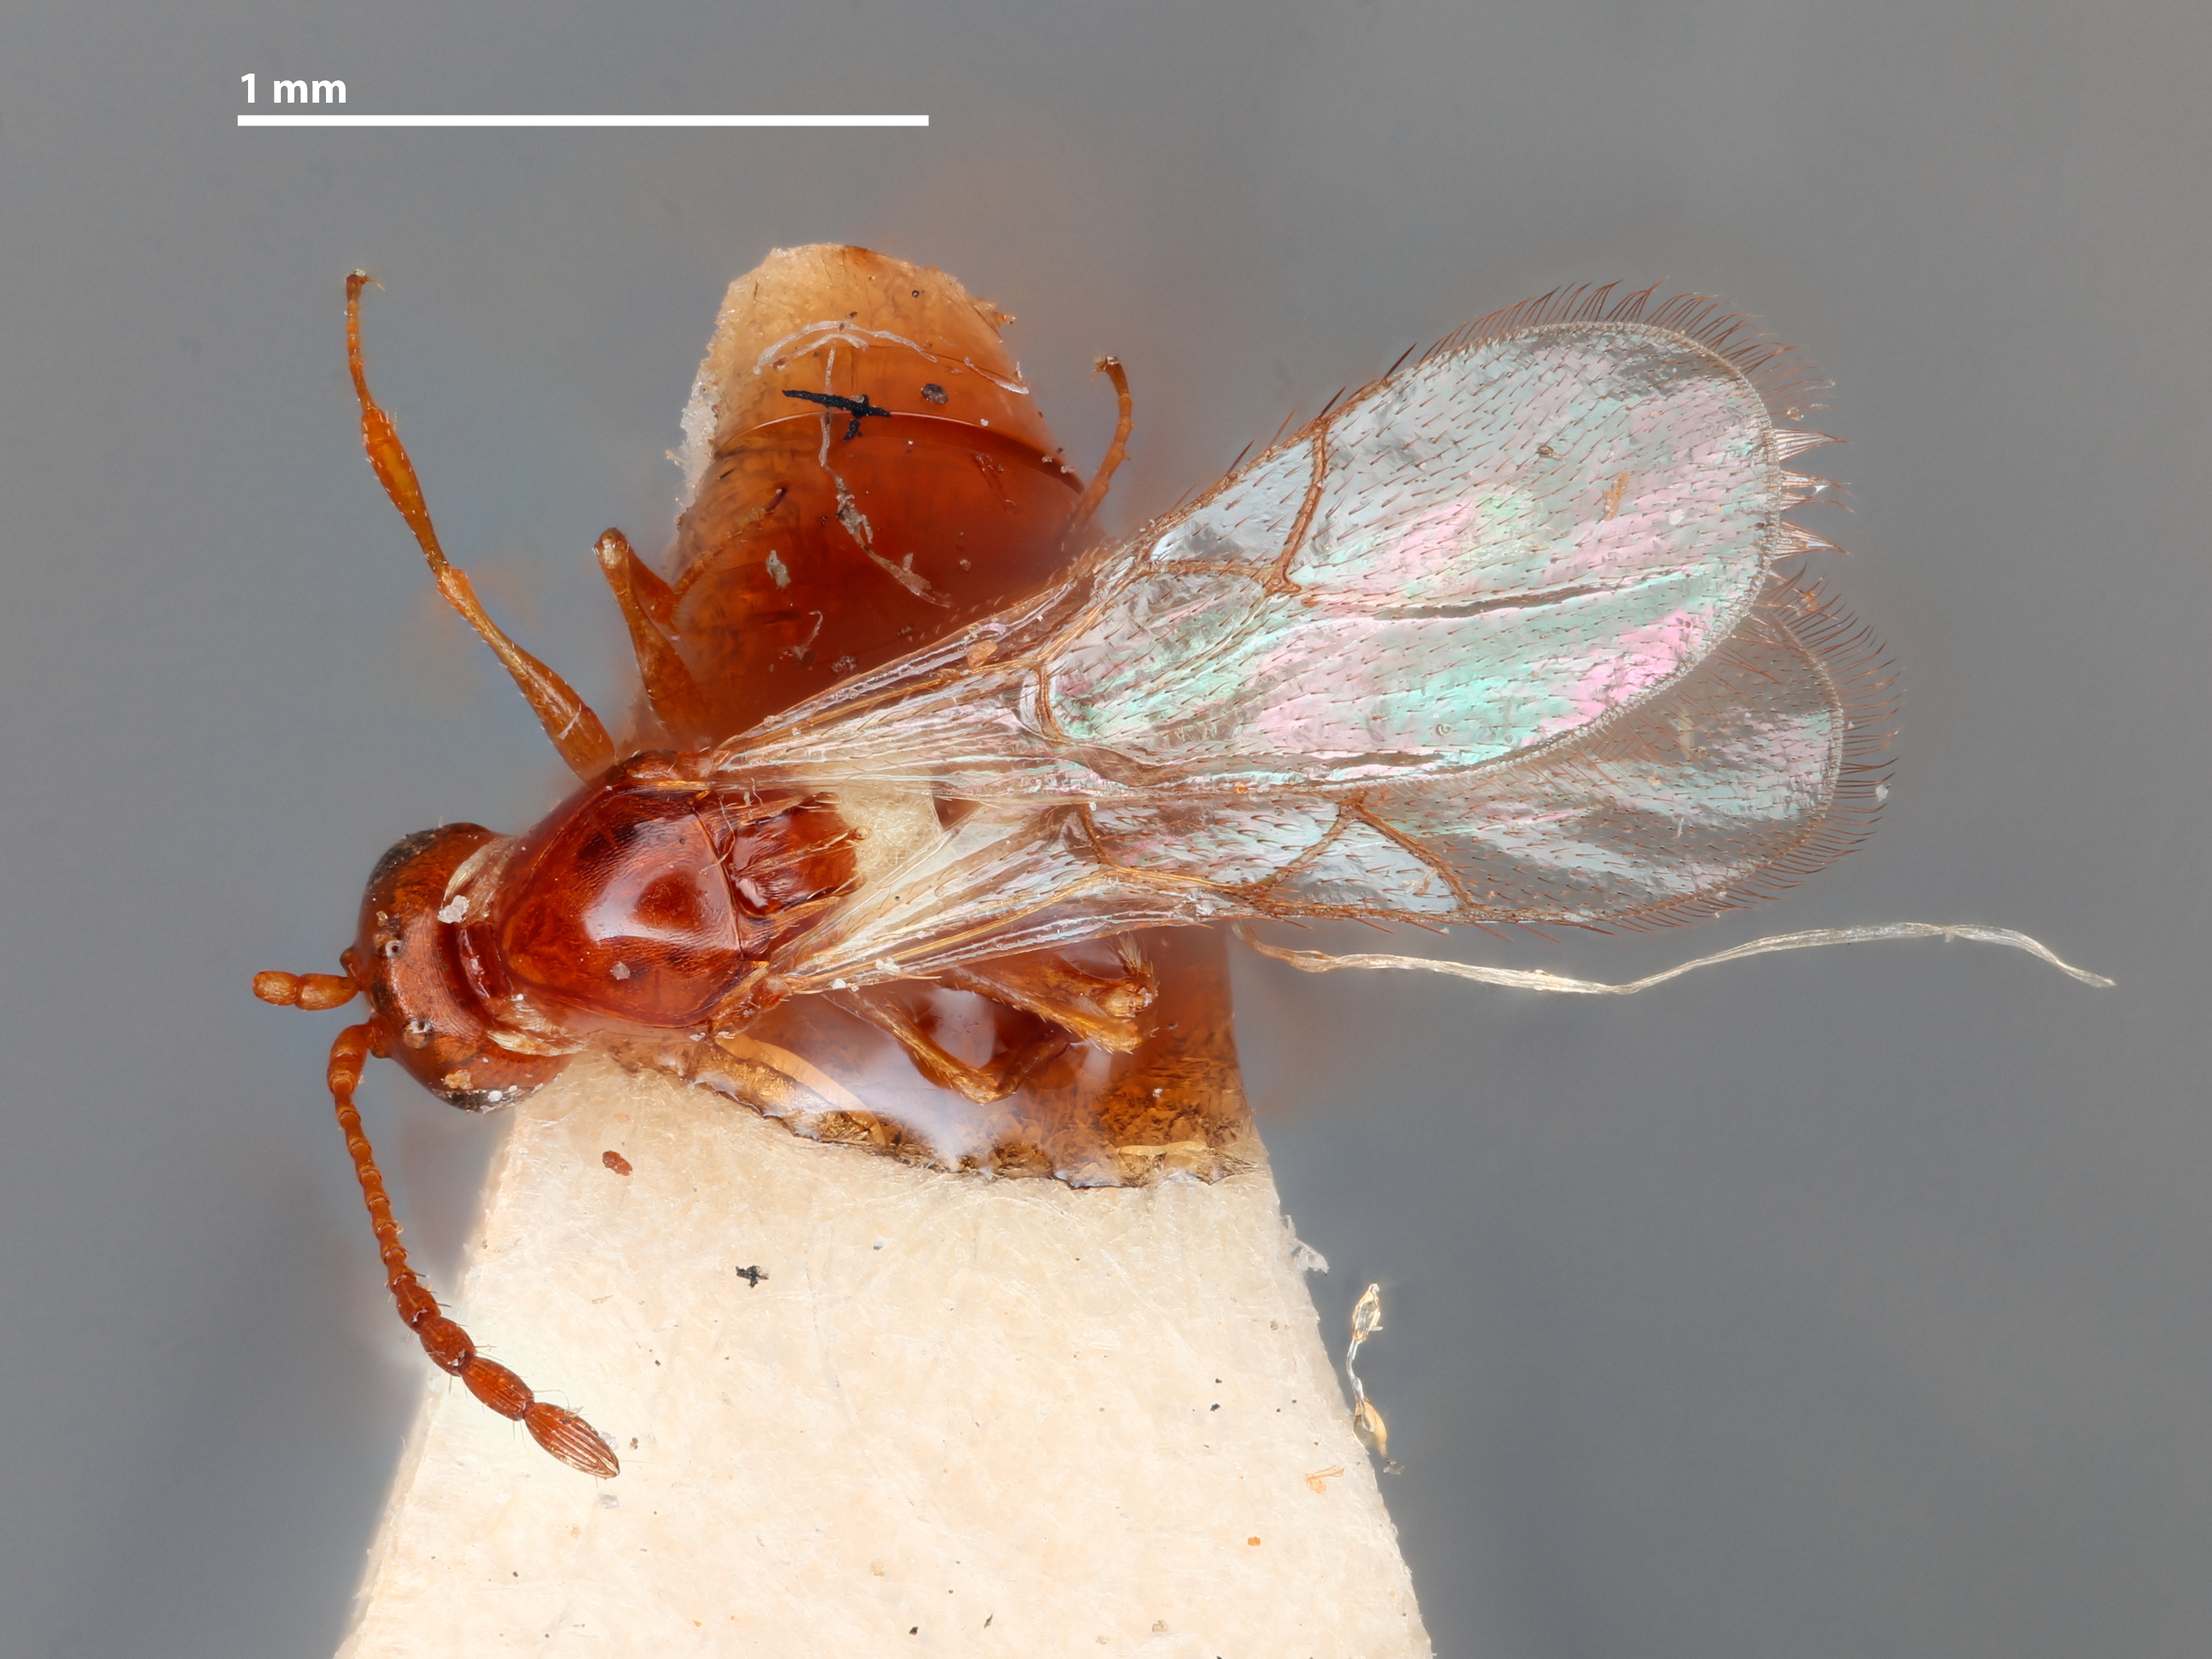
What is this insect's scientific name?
Leptolamina ponapensis
